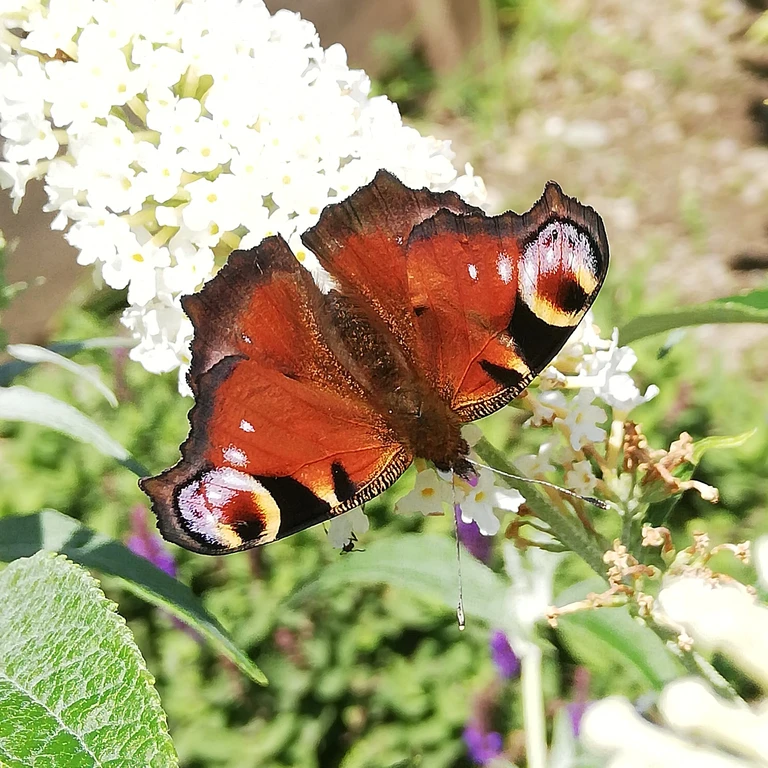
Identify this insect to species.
Aglais io
